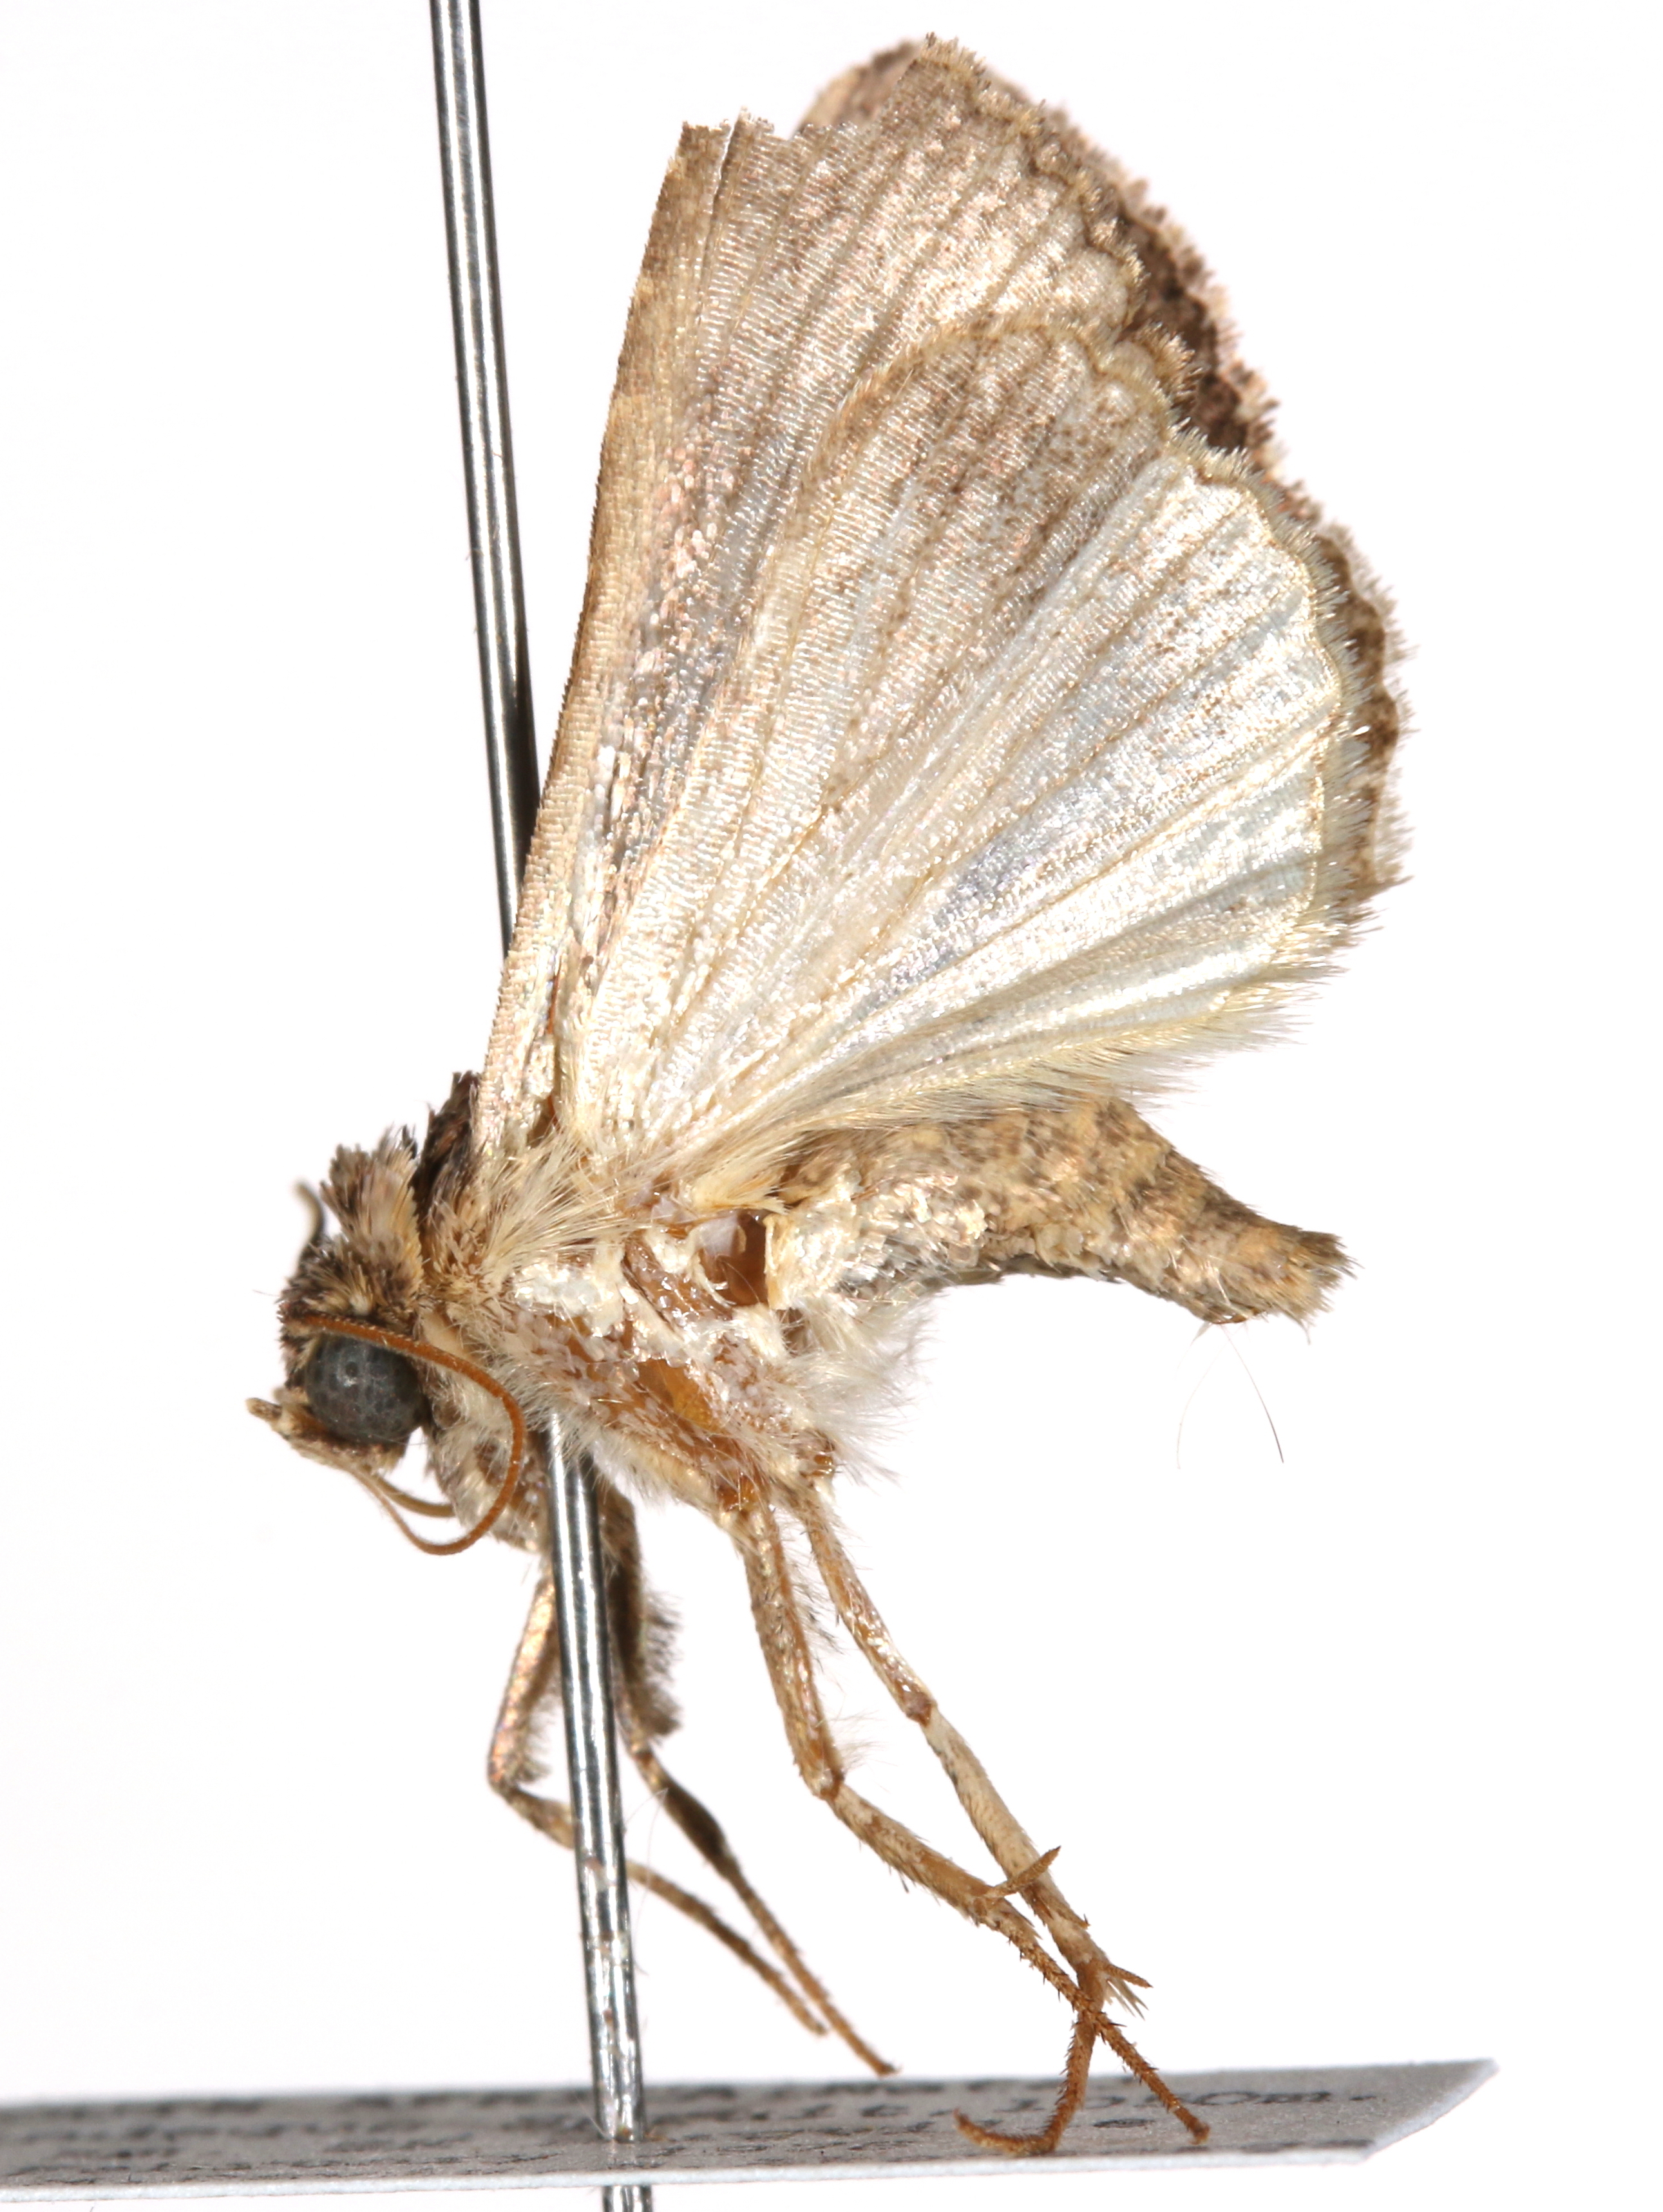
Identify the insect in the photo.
Condica capensis
